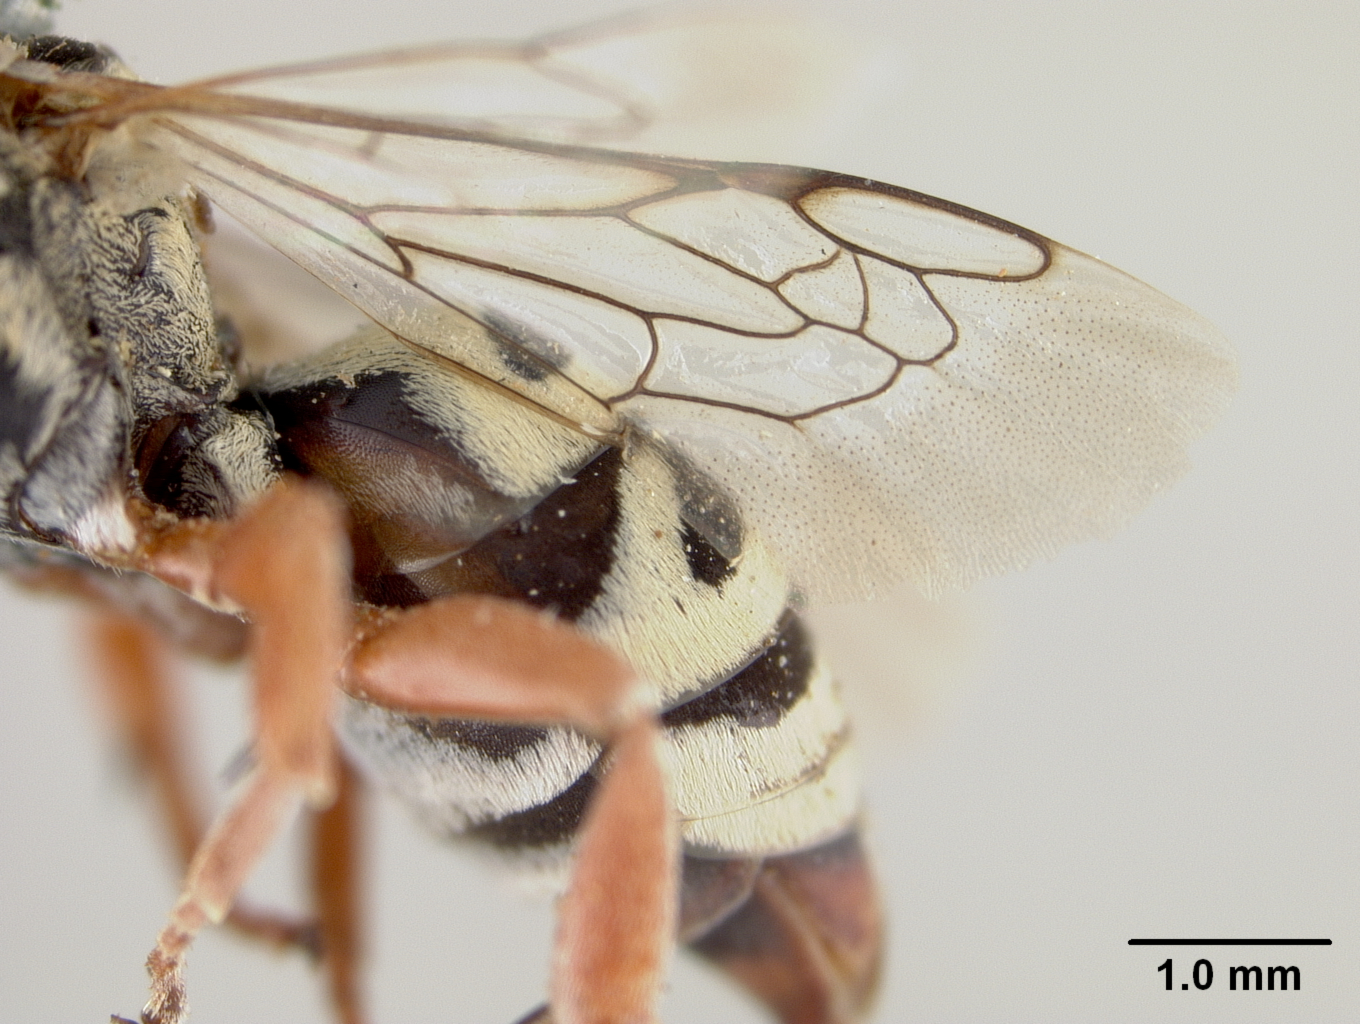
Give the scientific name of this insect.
Triepeolus callopus
